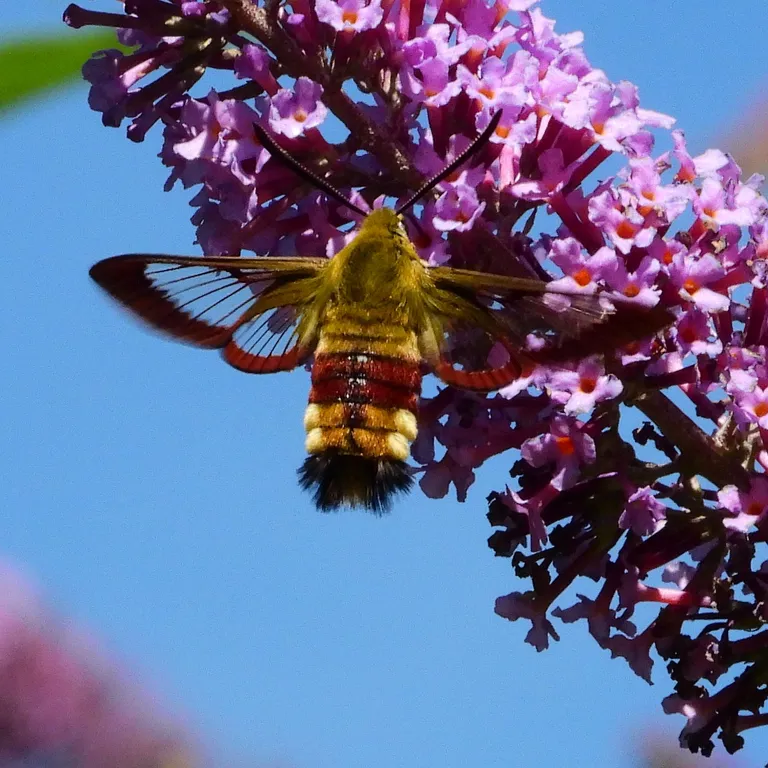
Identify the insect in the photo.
Hemaris fuciformis
